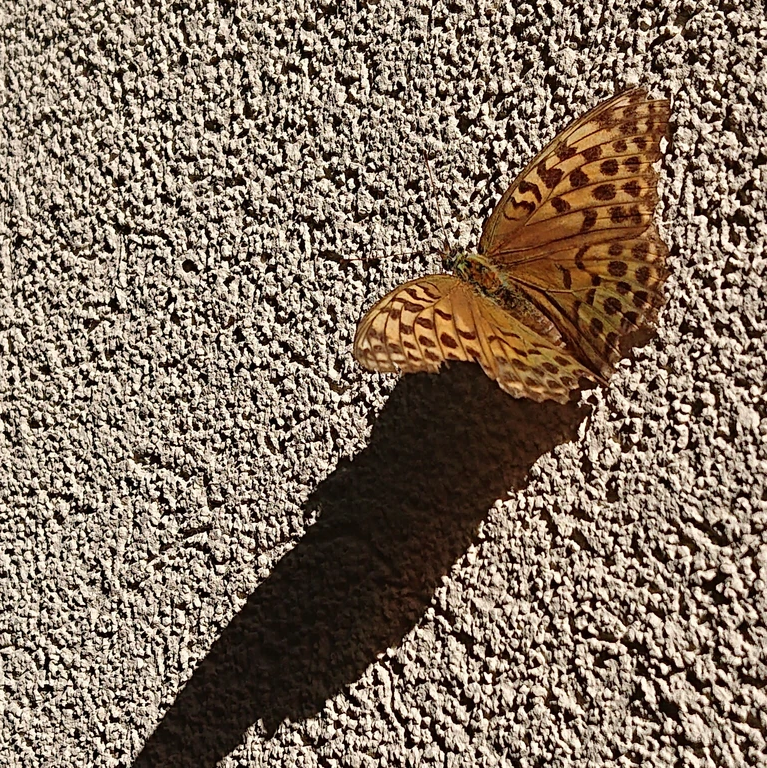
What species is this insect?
Argynnis paphia
